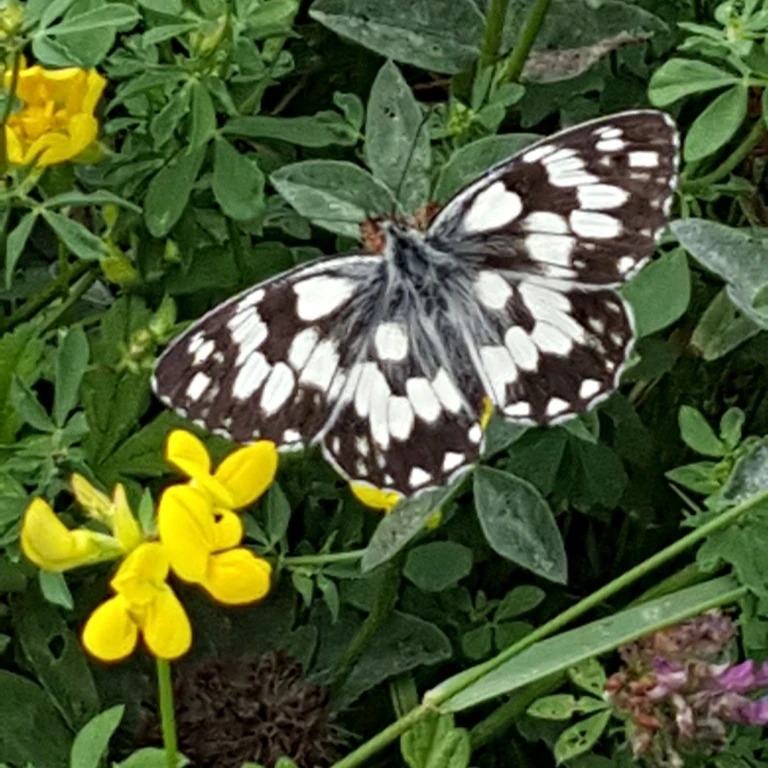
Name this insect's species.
Melanargia galathea
